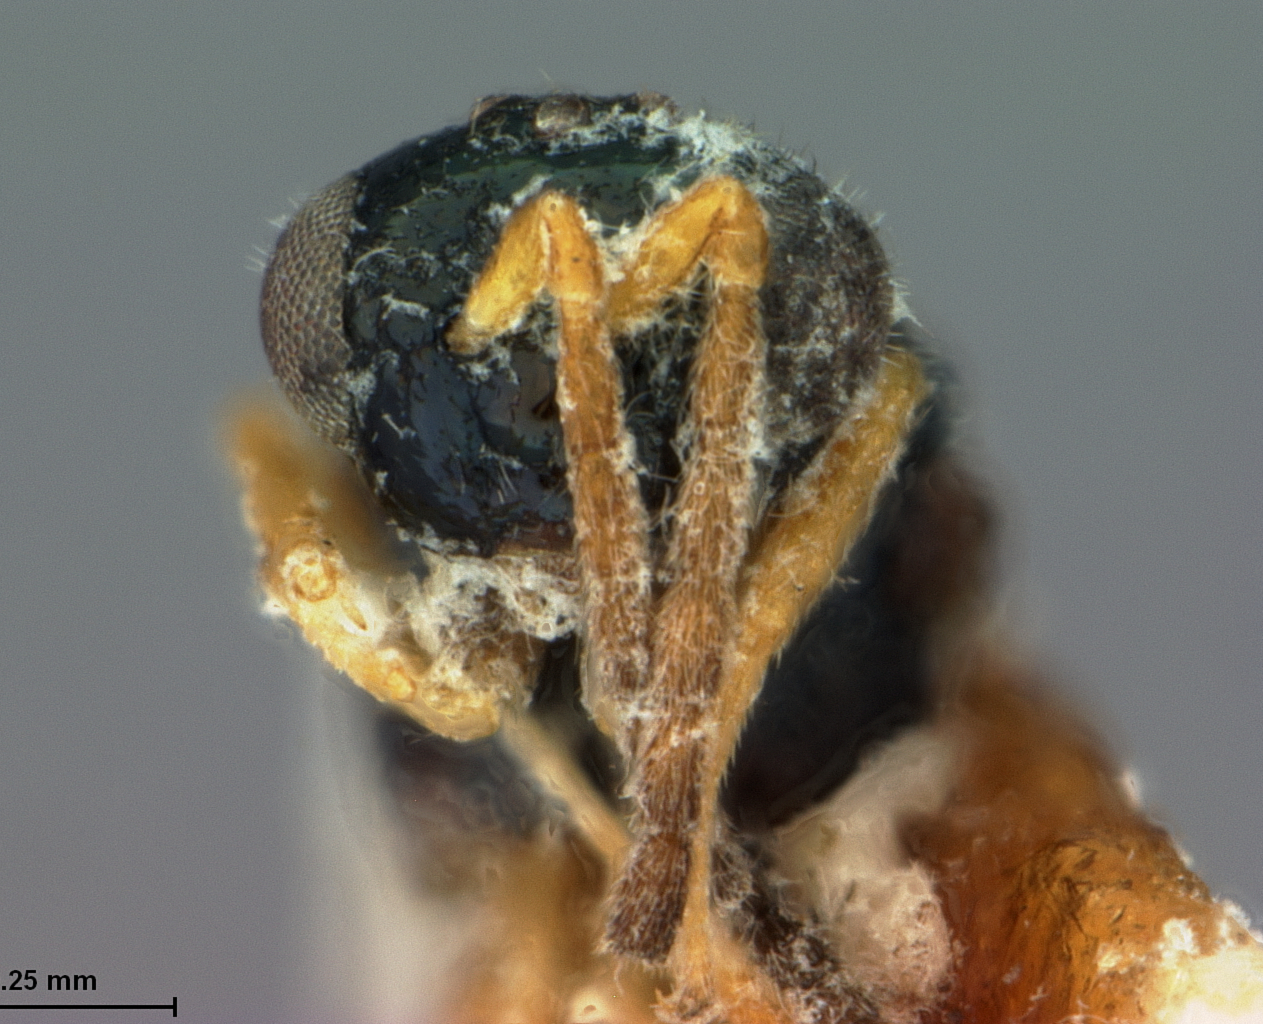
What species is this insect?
Parasaphes flavipes
